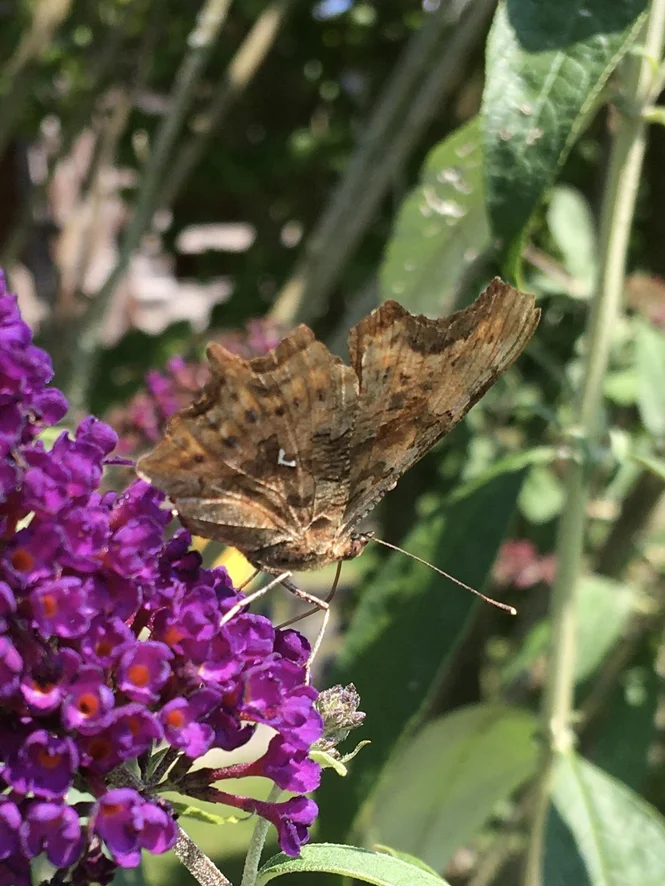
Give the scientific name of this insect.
Polygonia c-album
